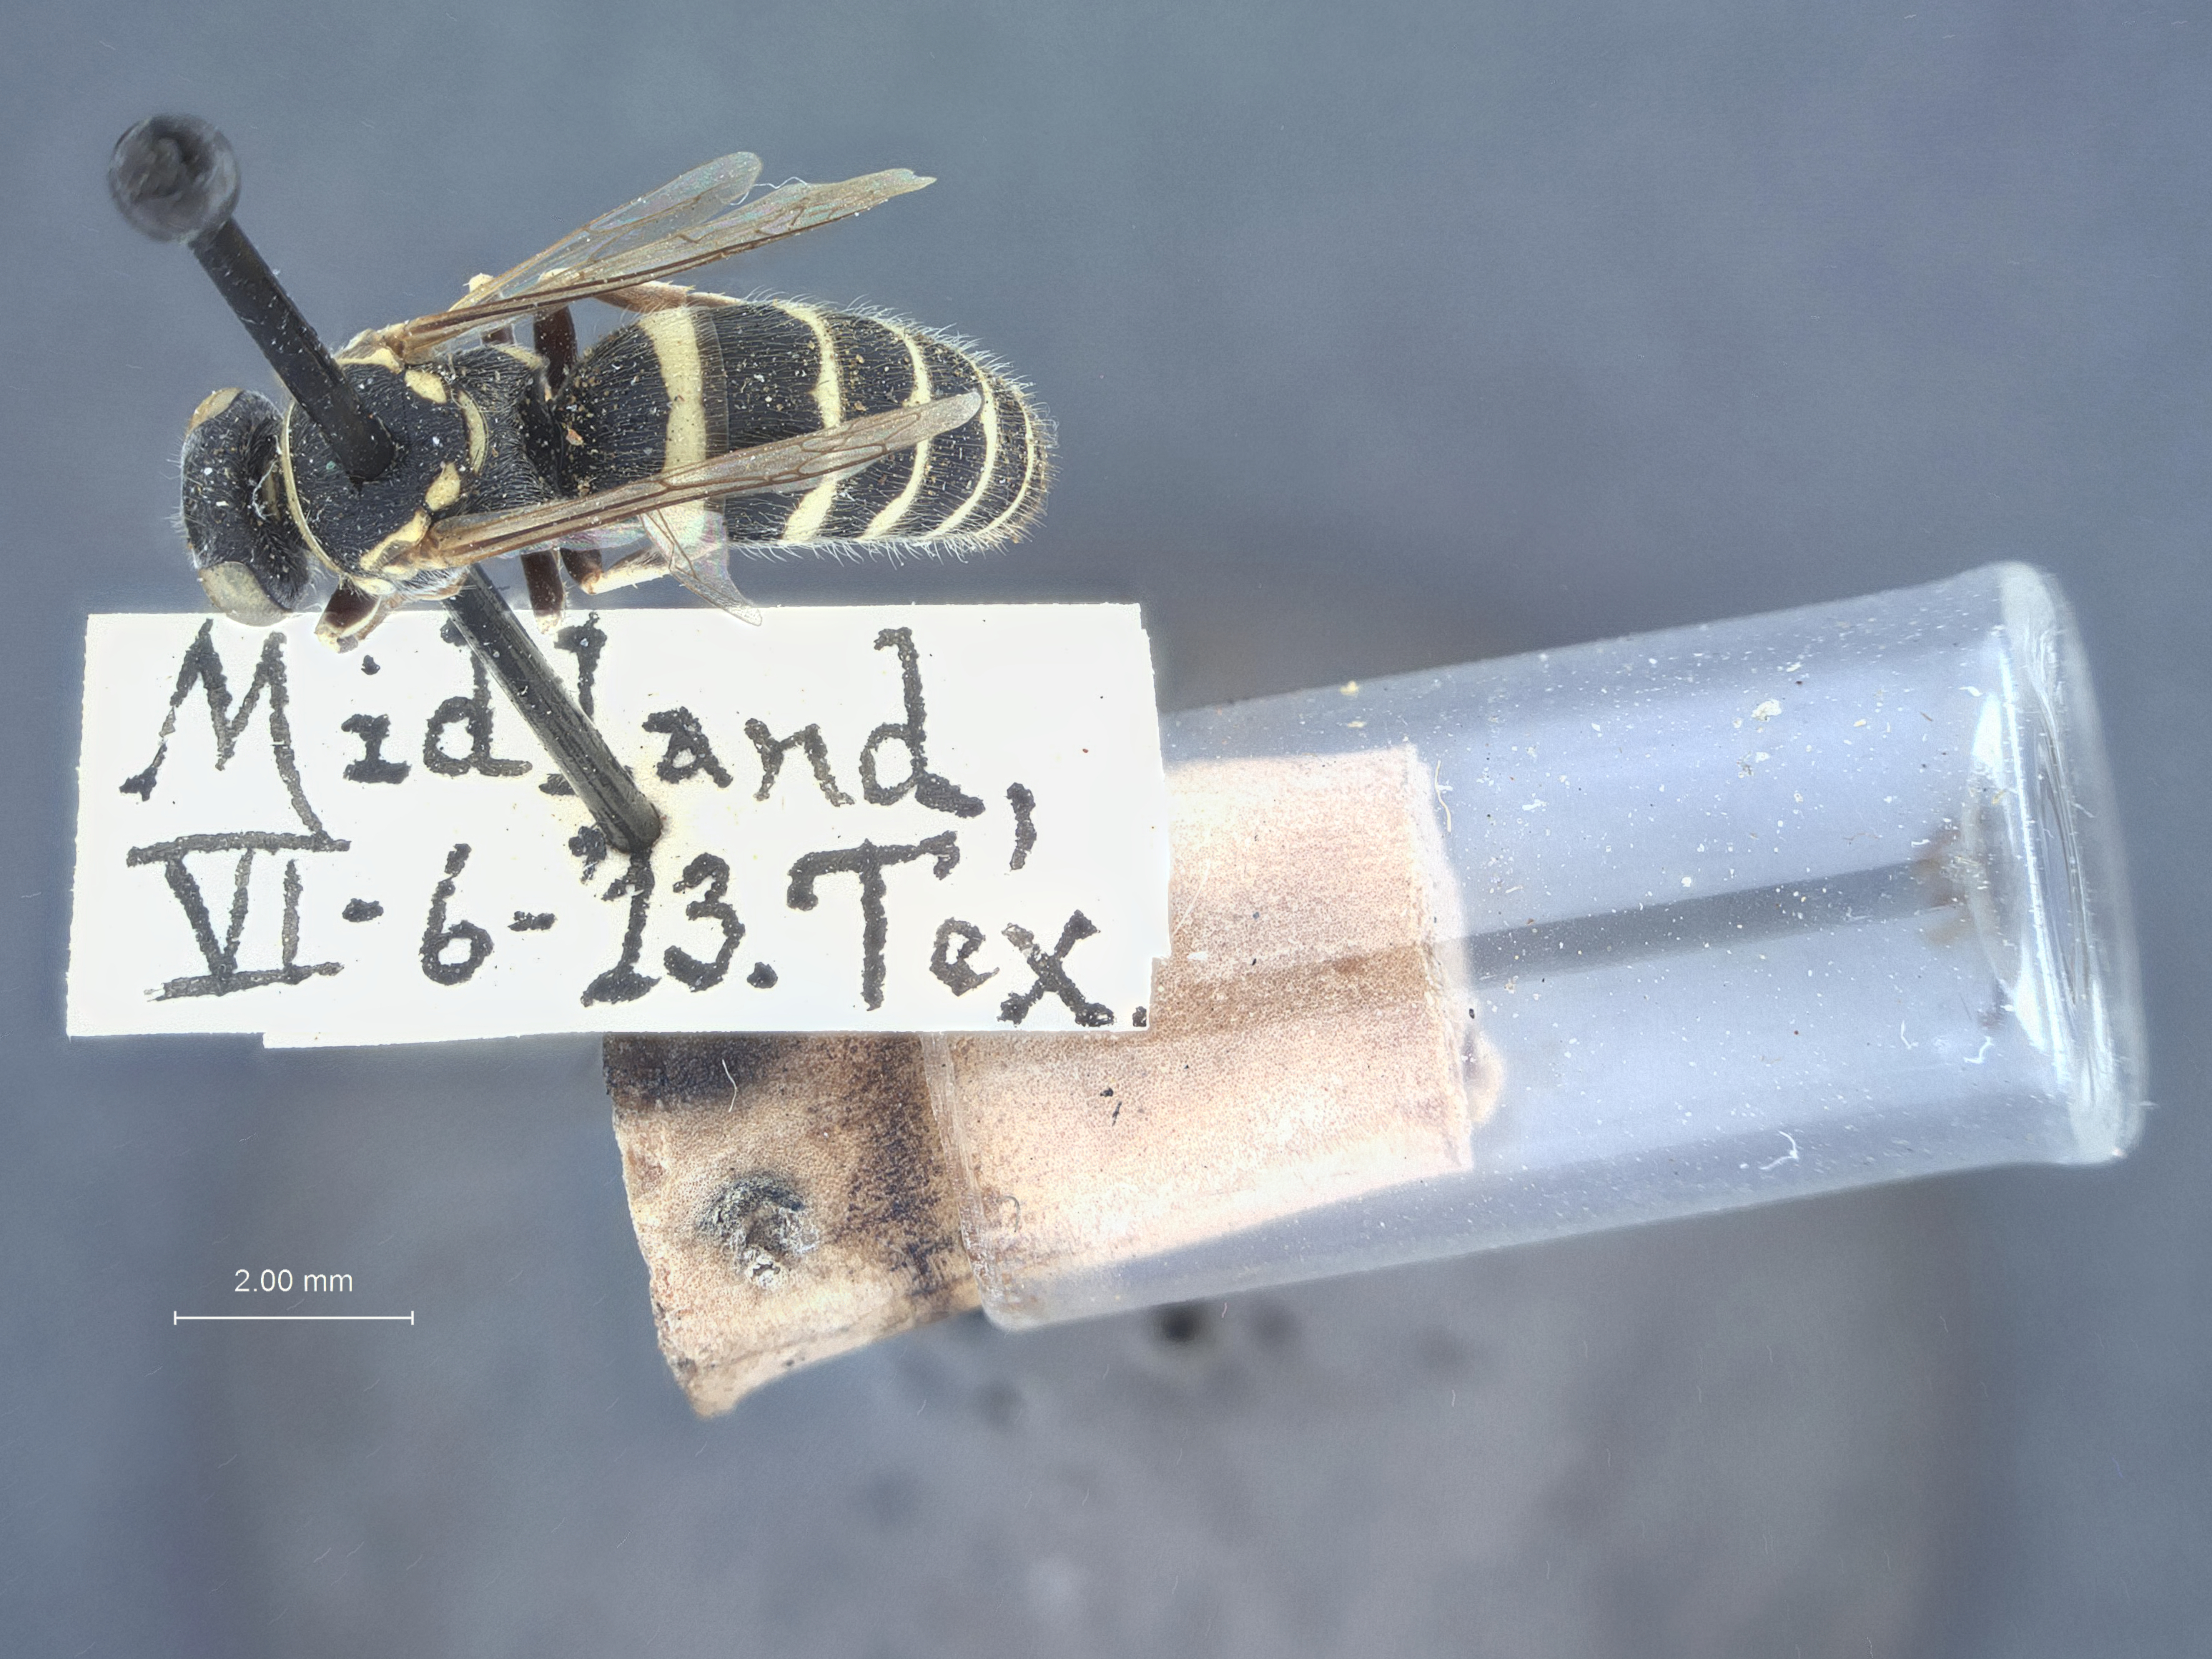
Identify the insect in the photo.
Bembecinus bishoppi
